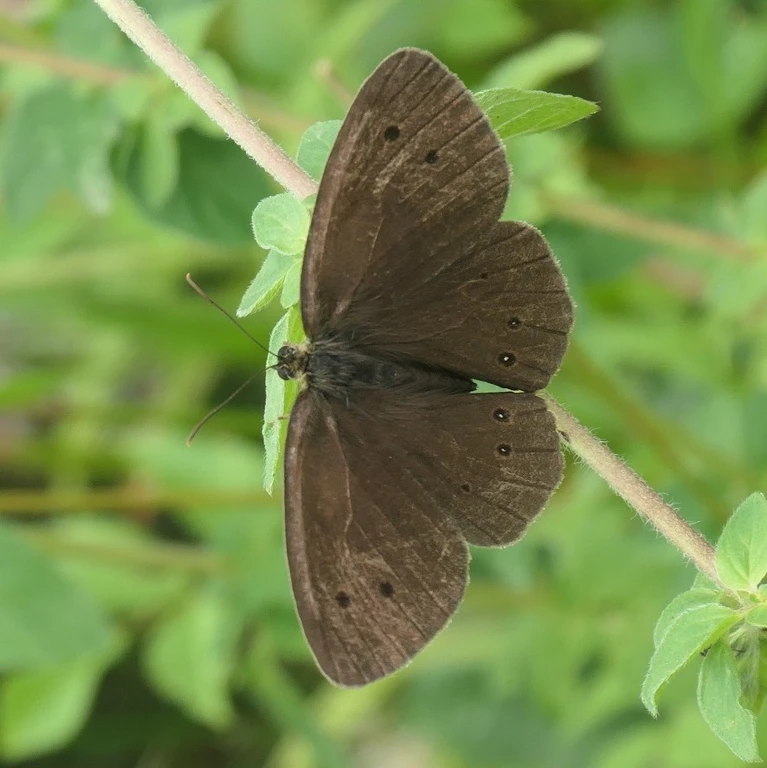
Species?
Aphantopus hyperantus
